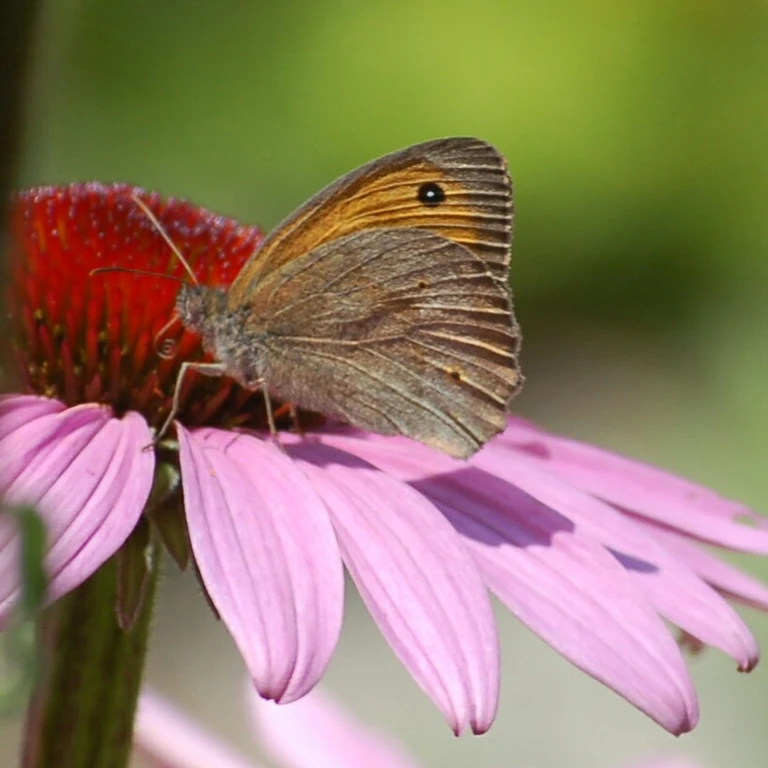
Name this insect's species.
Maniola jurtina
